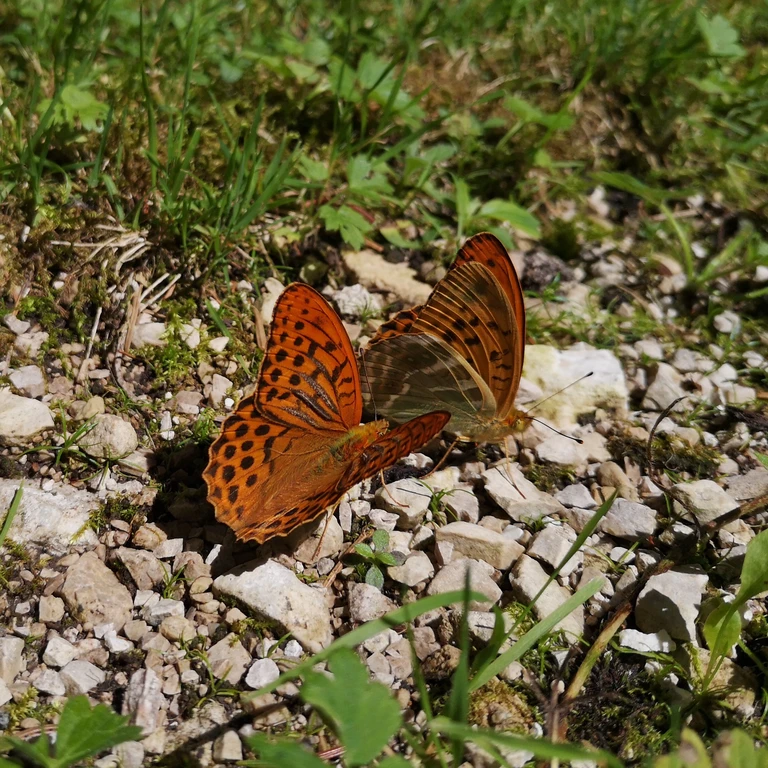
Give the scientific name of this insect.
Argynnis paphia
